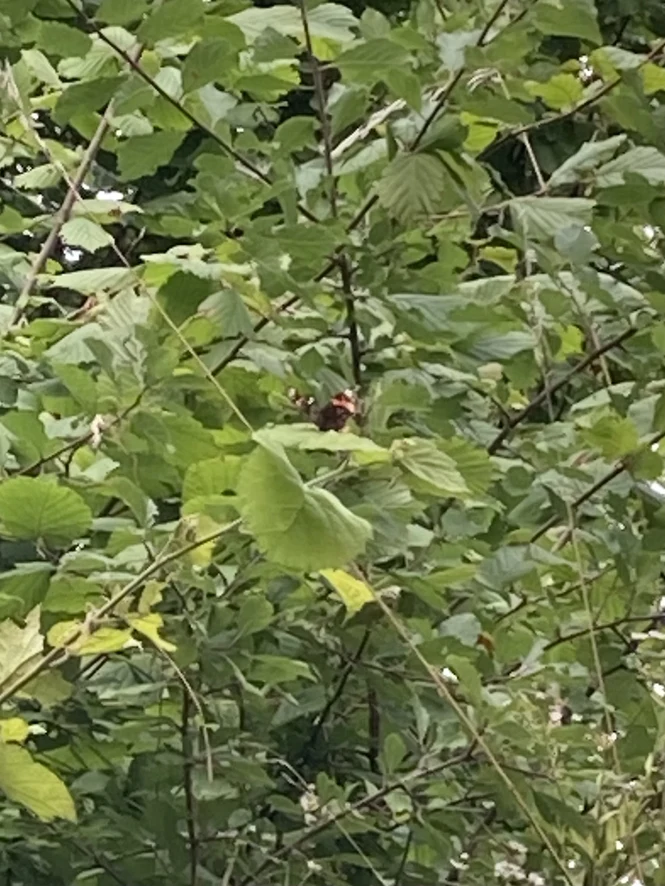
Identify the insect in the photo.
Vanessa atalanta
